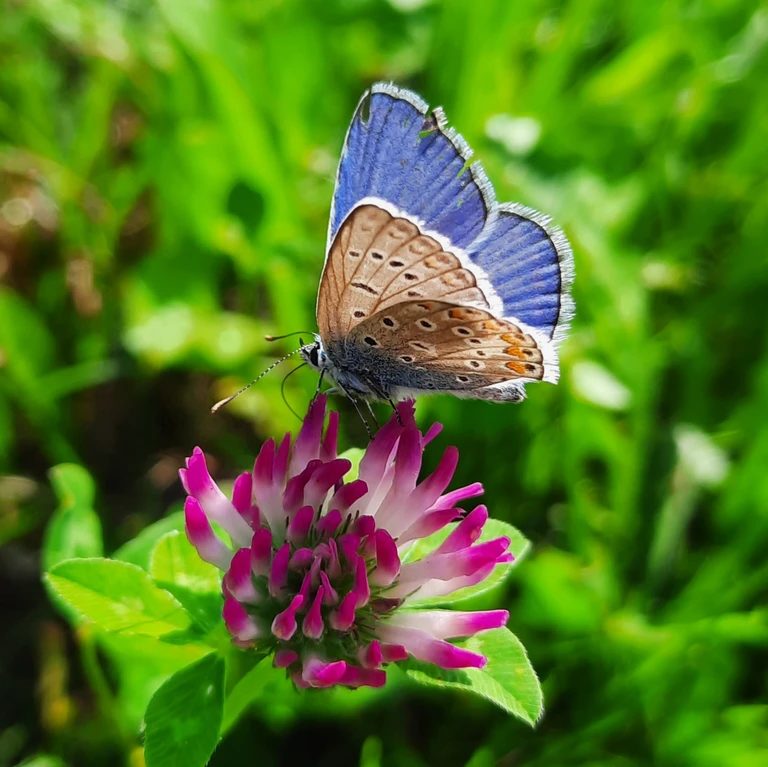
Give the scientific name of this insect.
Polyommatus icarus
